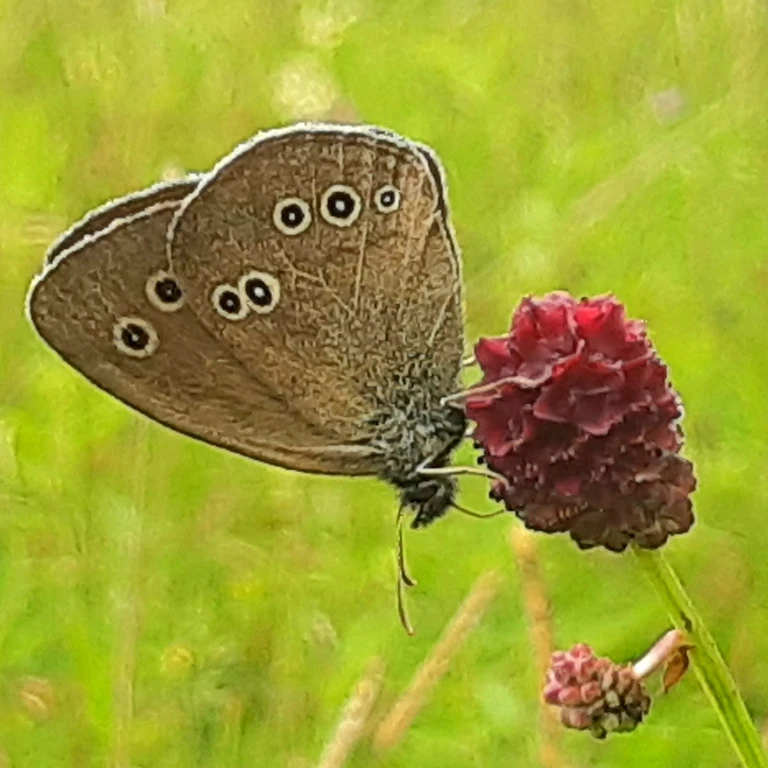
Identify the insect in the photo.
Aphantopus hyperantus
